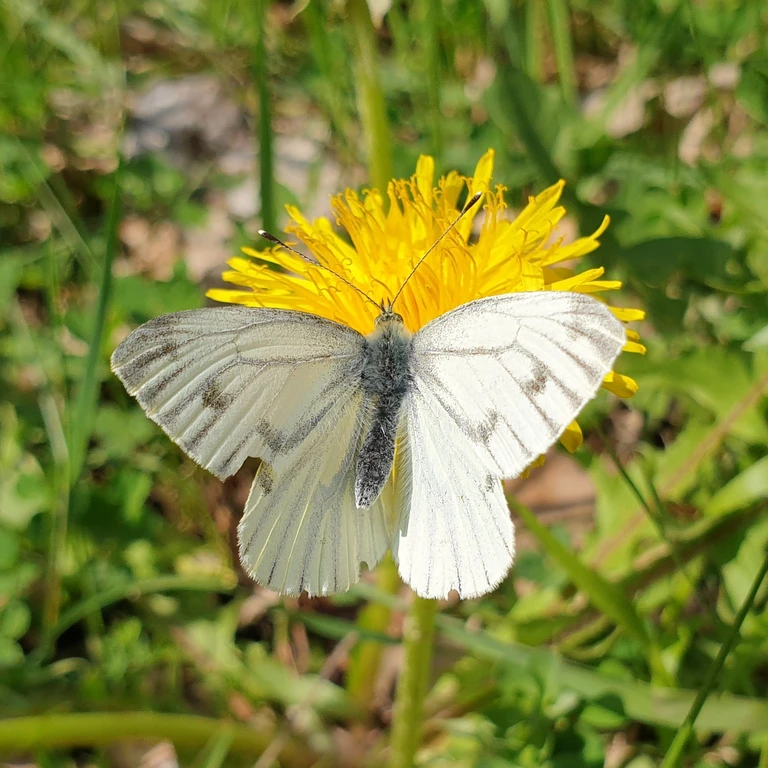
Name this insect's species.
Pieris napi
